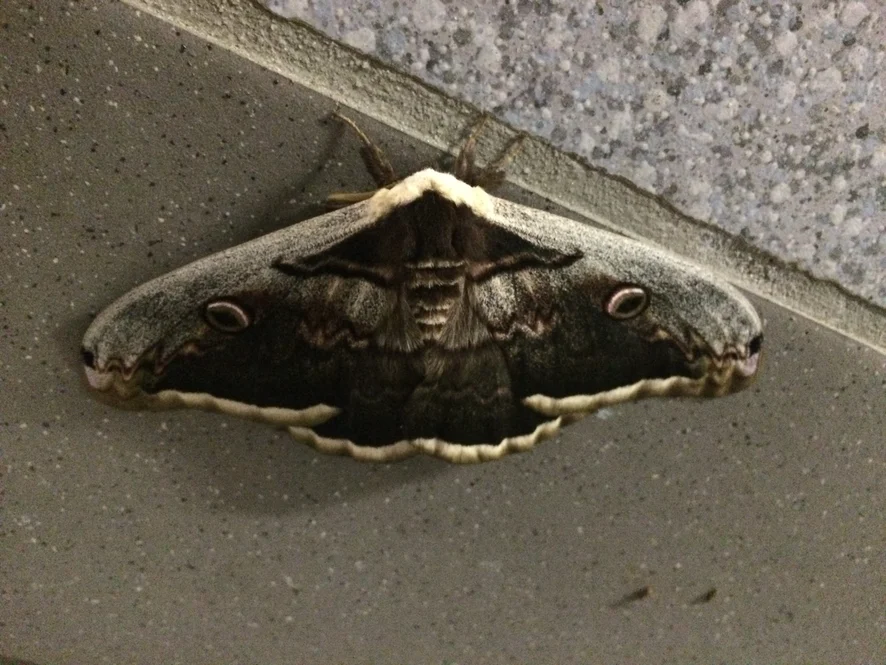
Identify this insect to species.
Saturnia pyri
